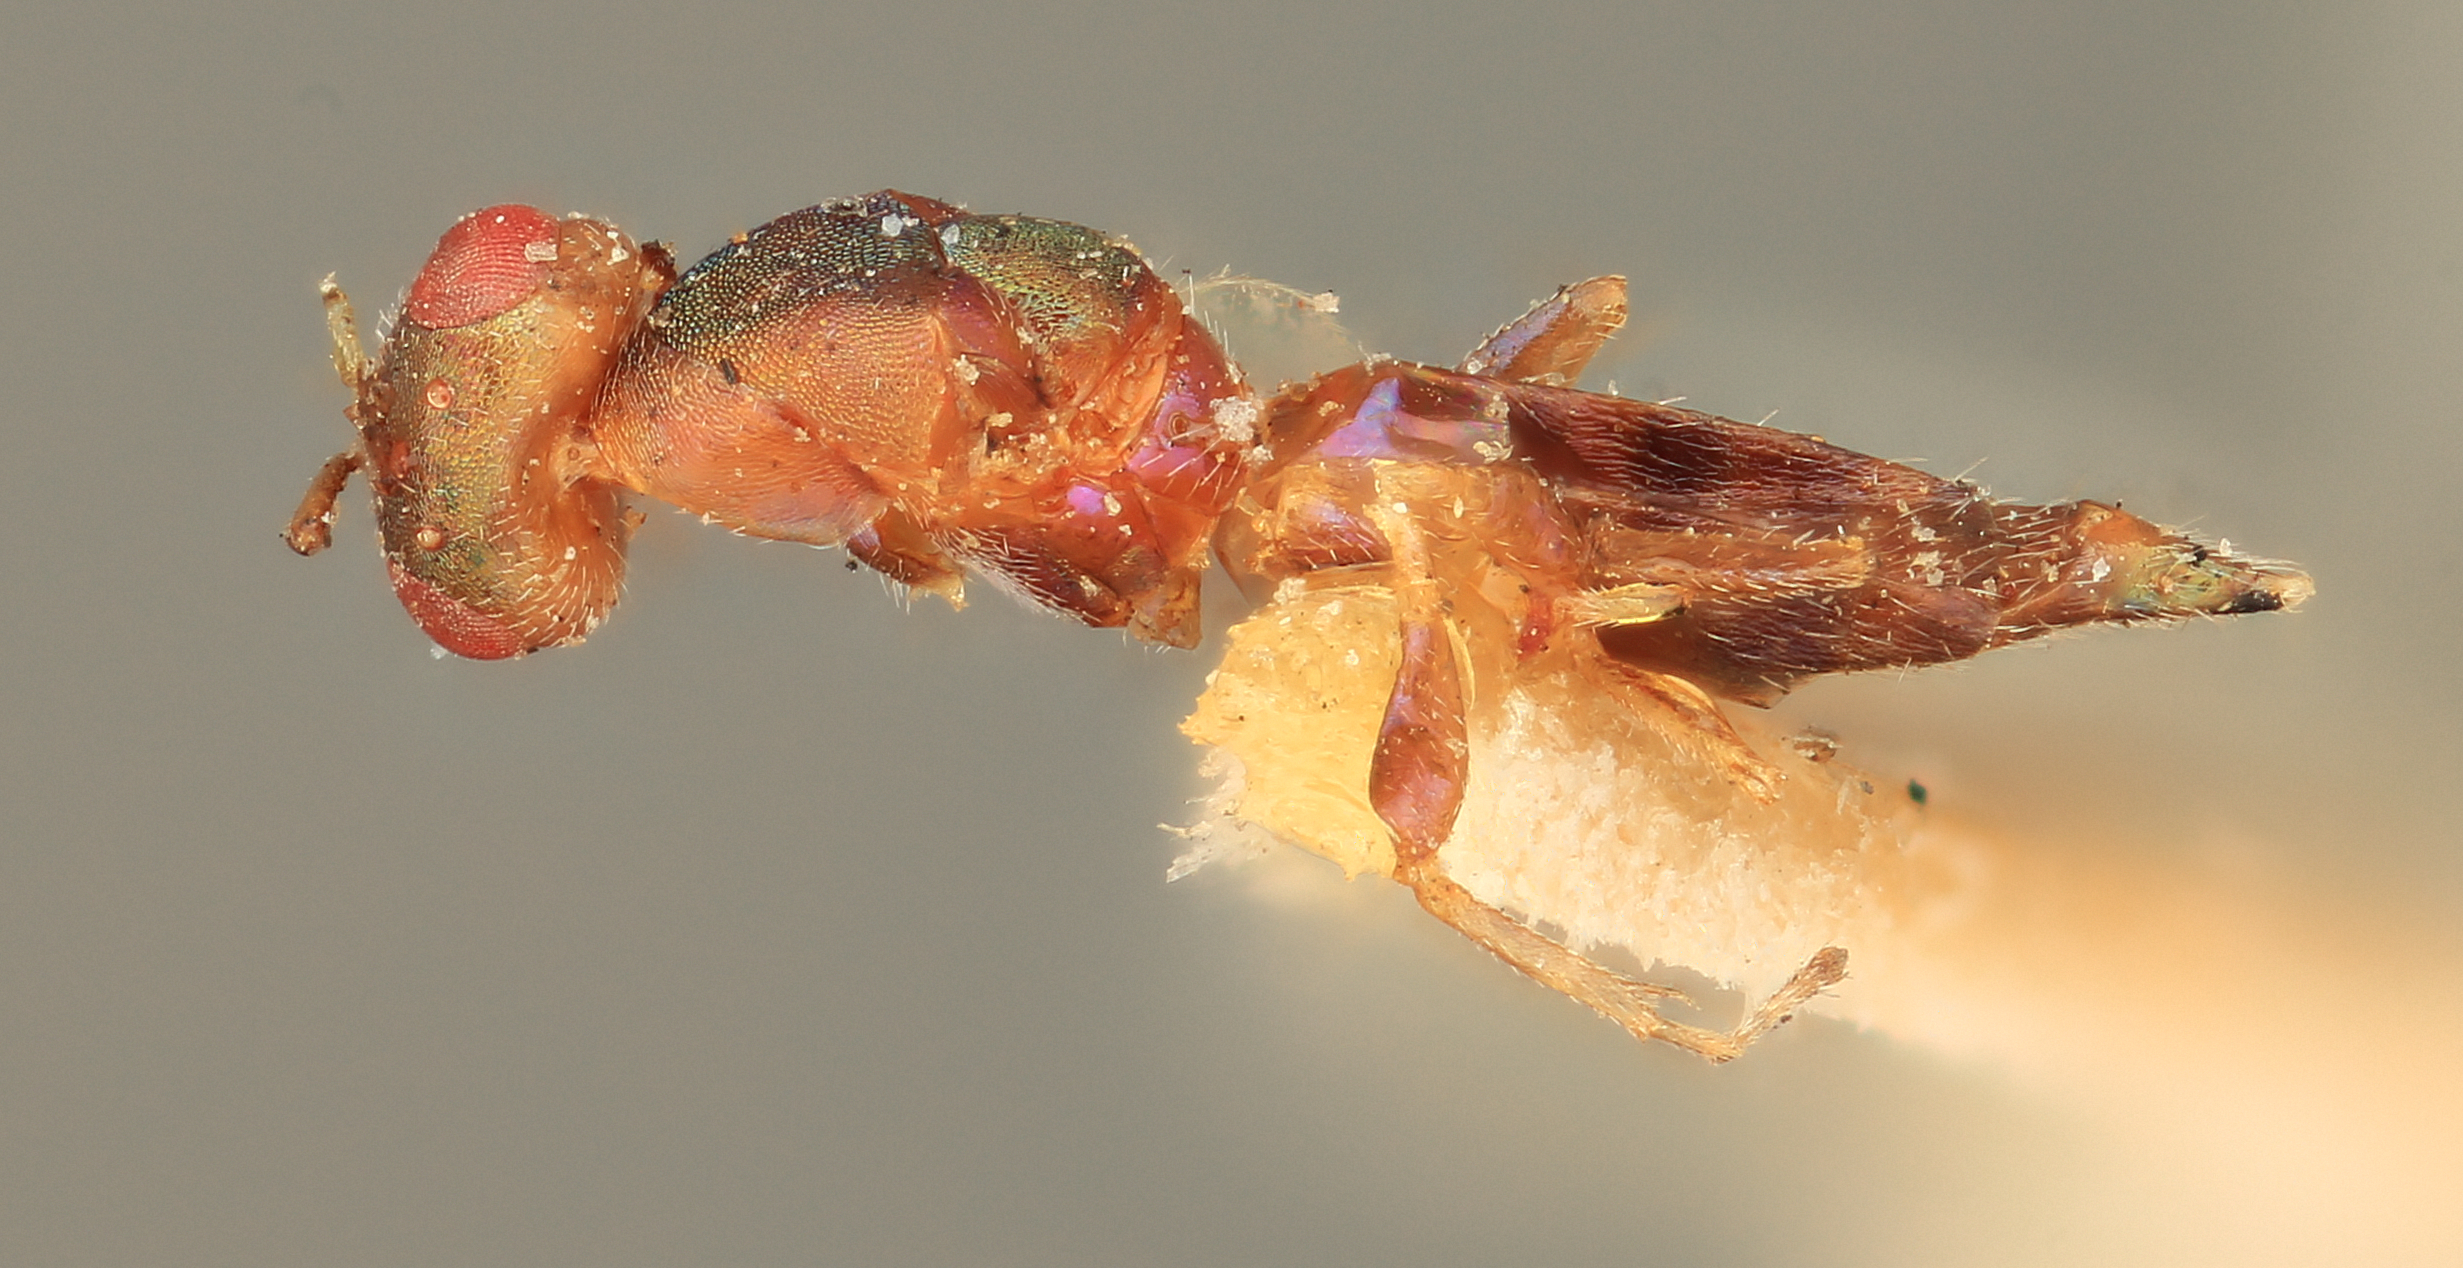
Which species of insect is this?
Metacolus bifasciatus
